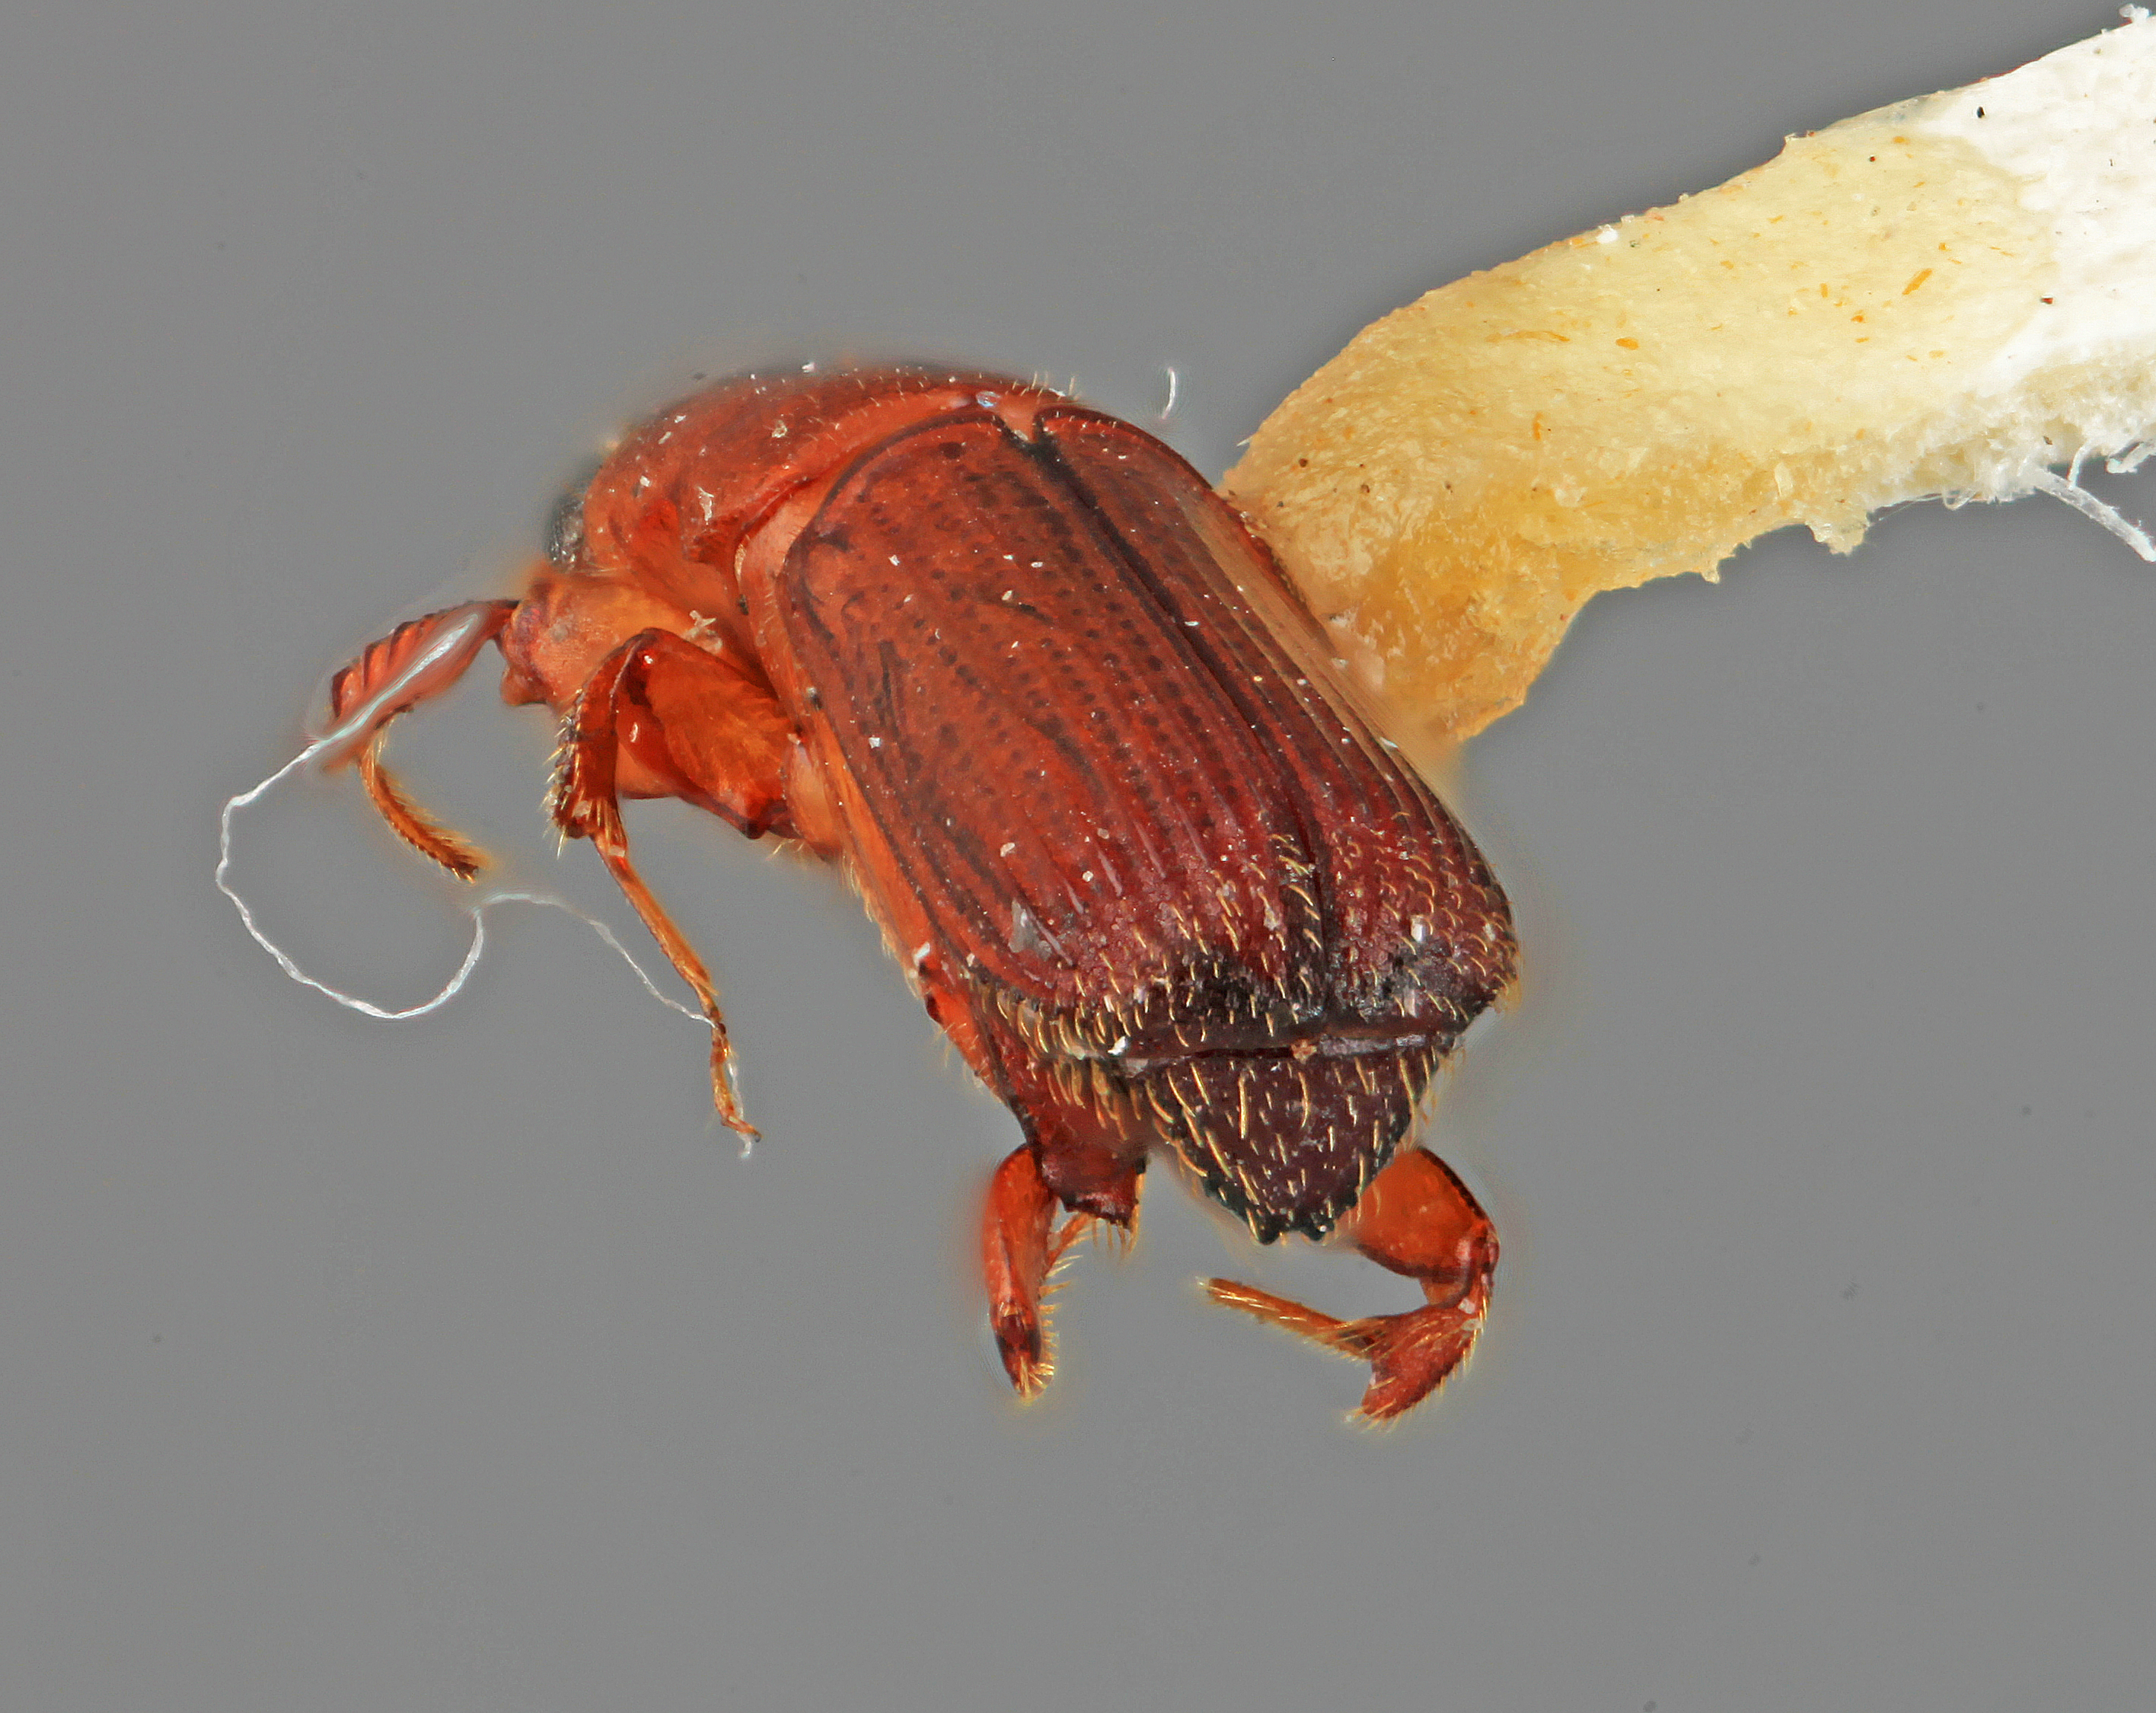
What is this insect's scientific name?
Platypus clunalis
